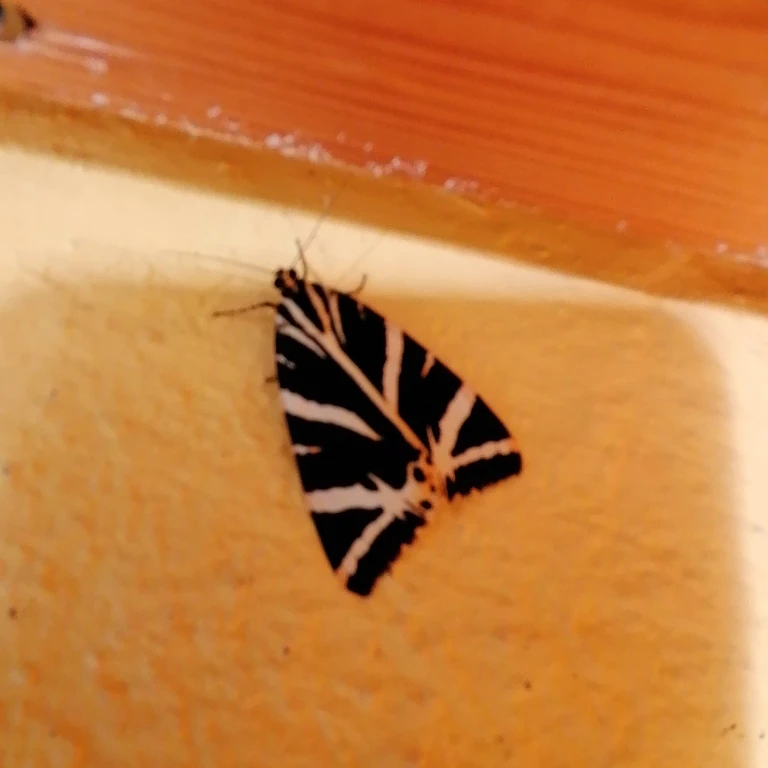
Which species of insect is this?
Euplagia quadripunctaria
